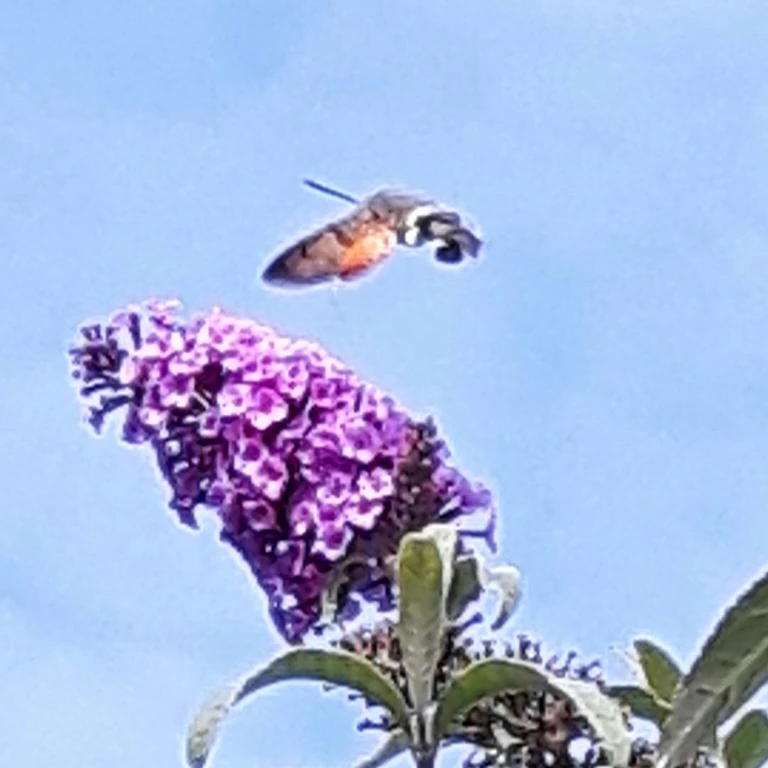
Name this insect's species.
Macroglossum stellatarum
